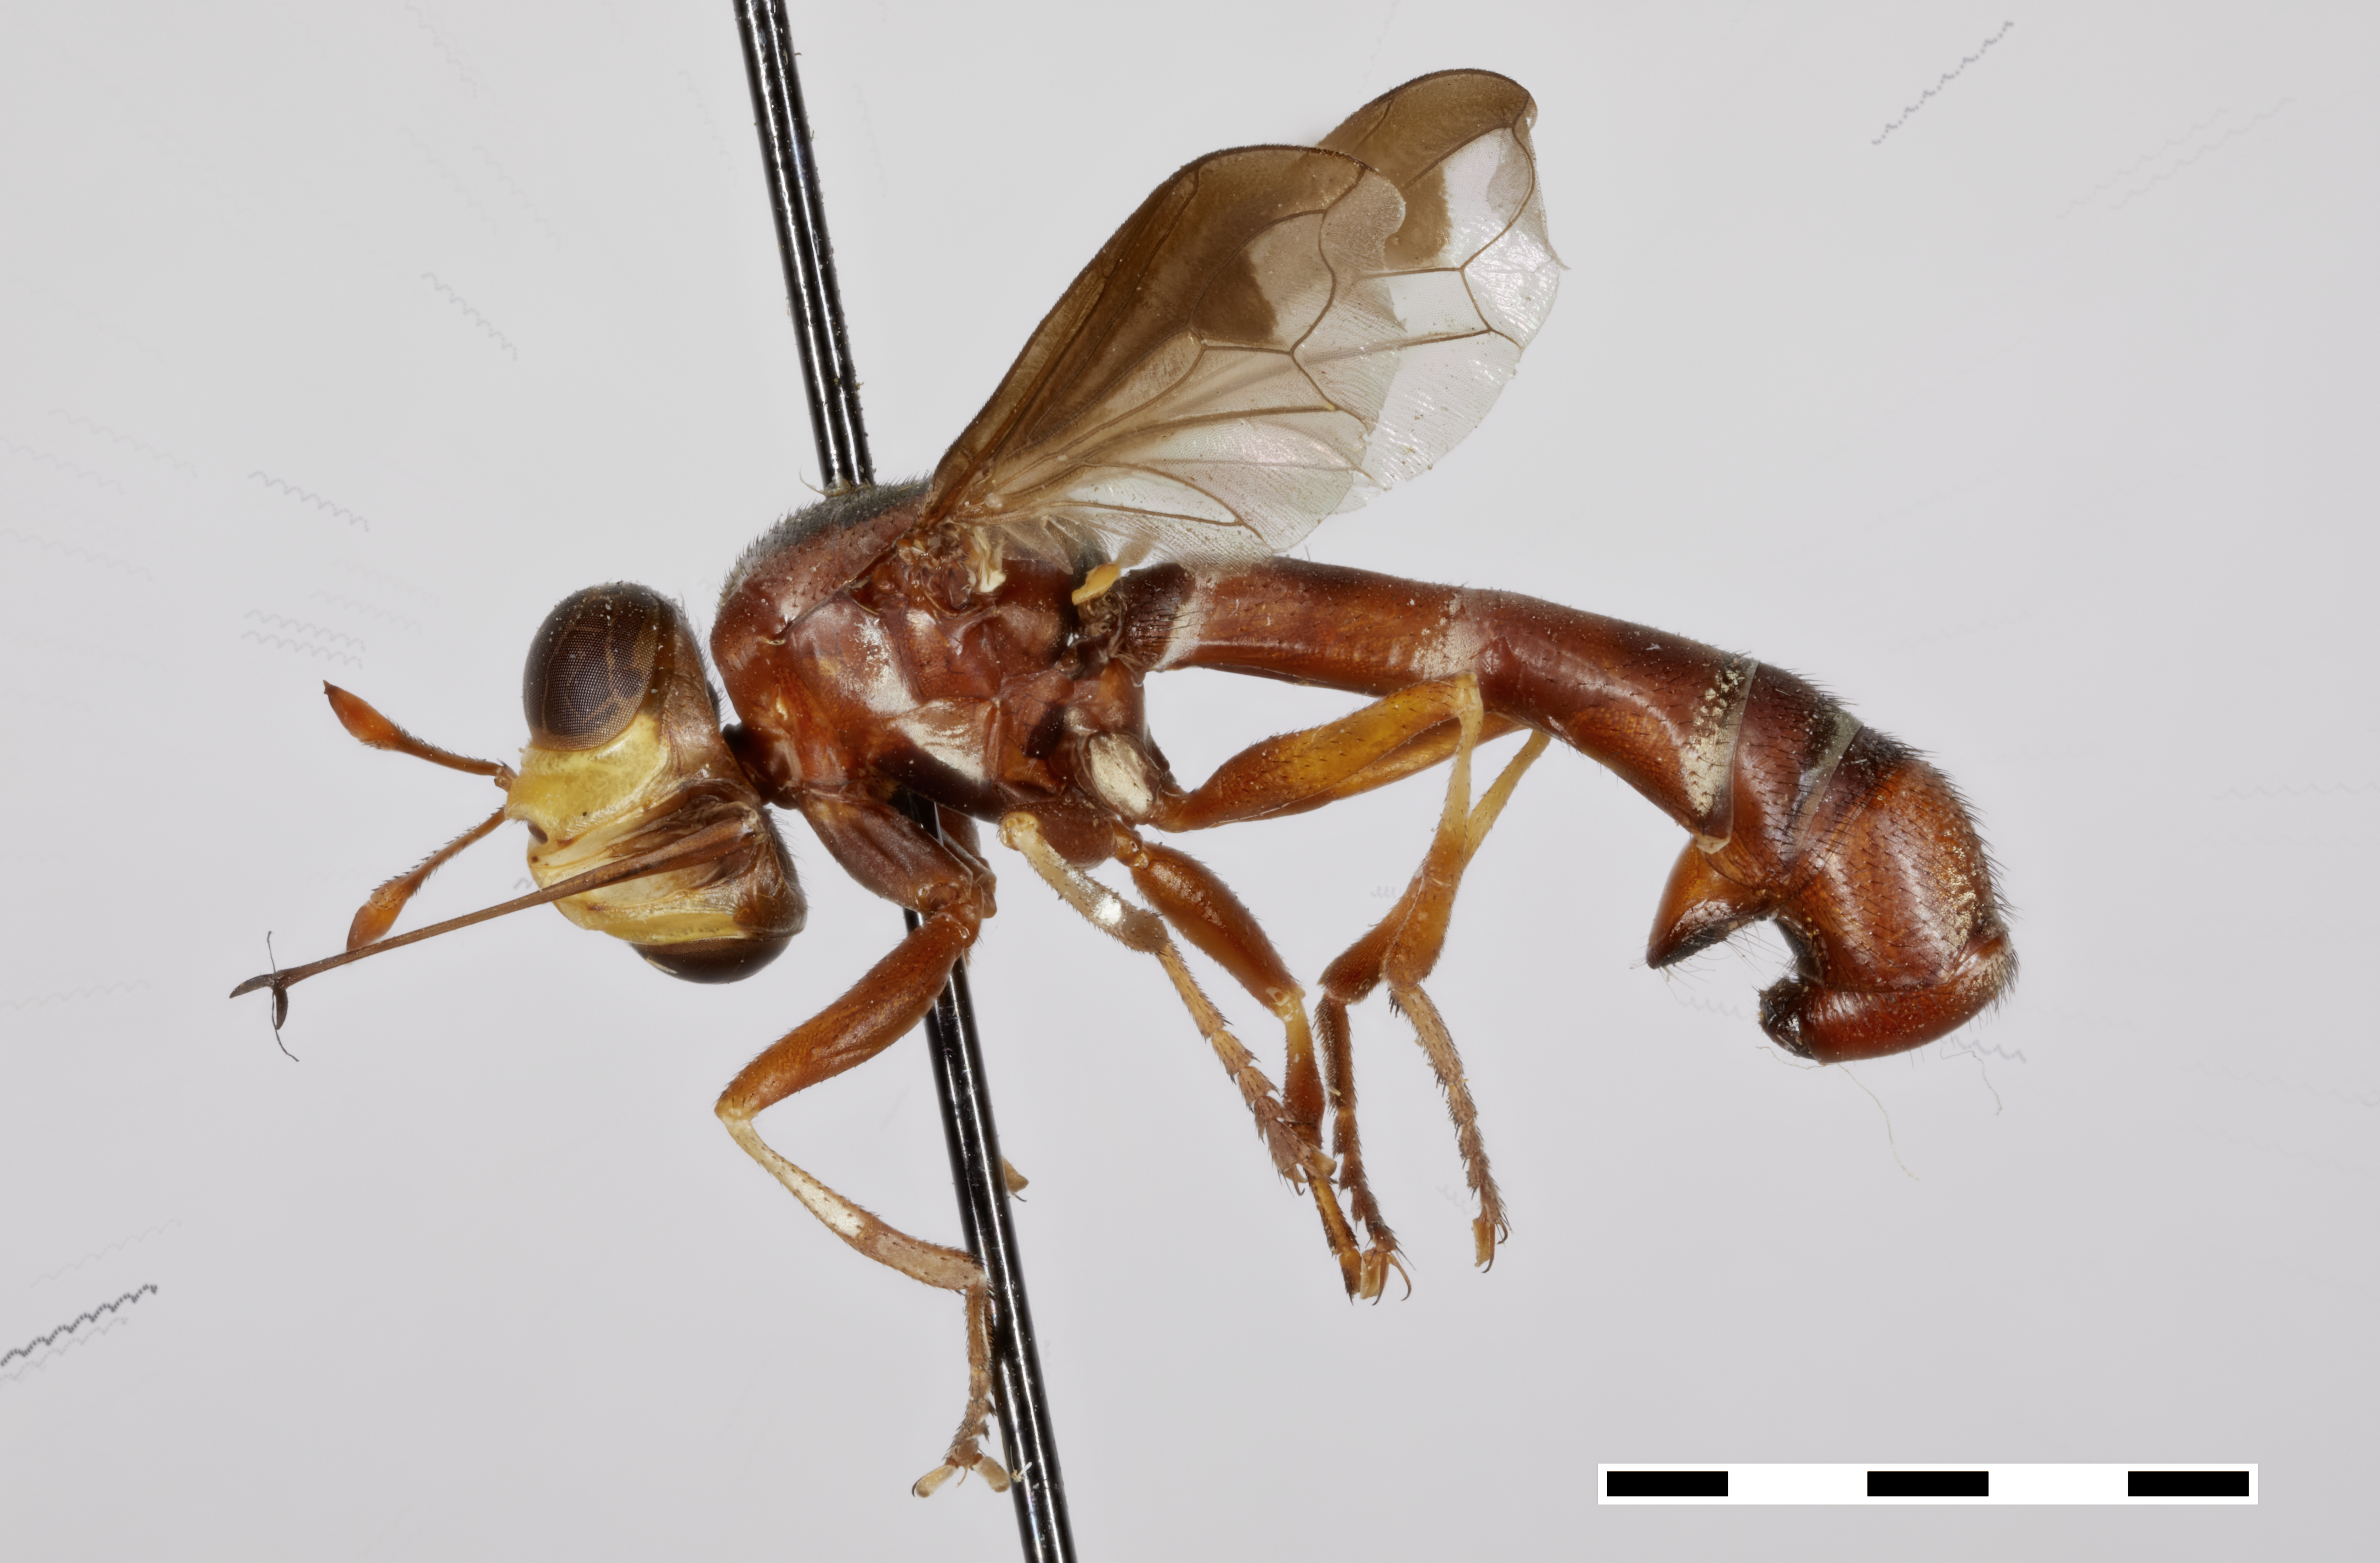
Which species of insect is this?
Physocephala limbata
